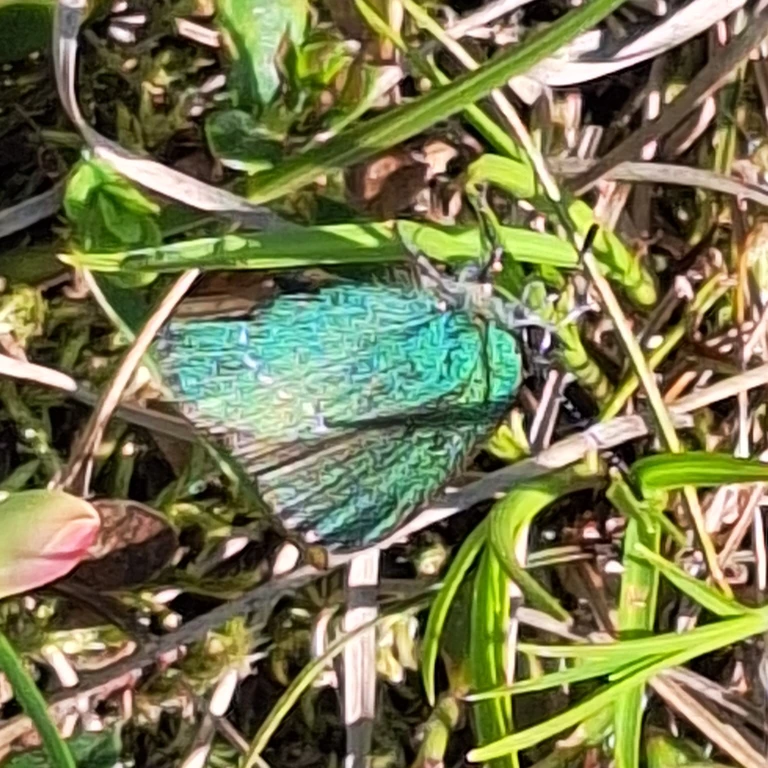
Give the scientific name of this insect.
Callophrys rubi
